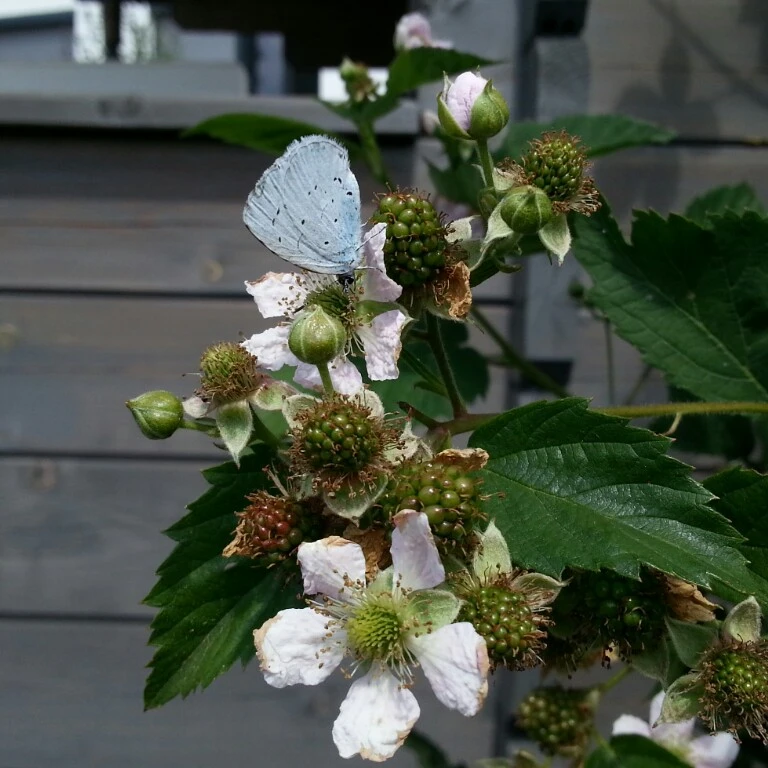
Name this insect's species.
Celastrina argiolus
